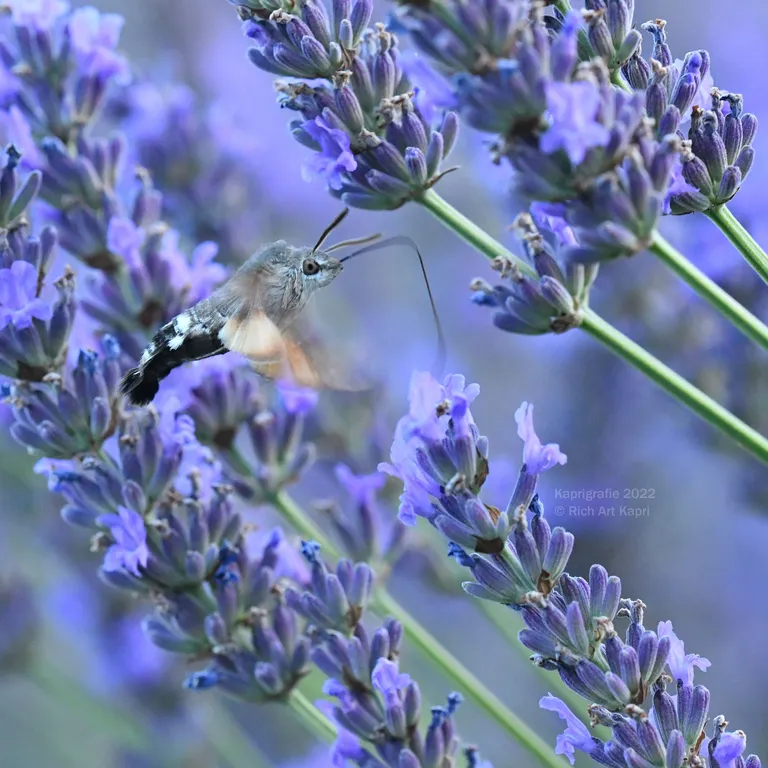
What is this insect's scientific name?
Macroglossum stellatarum
